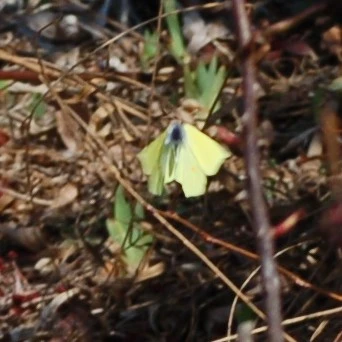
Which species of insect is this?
Gonepteryx rhamni
